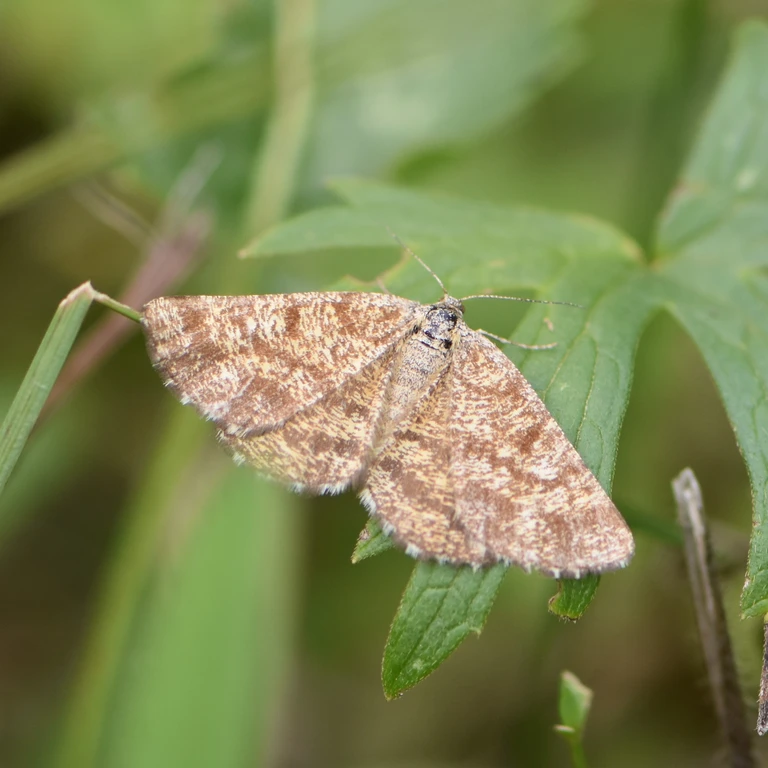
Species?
Ematurga atomaria
